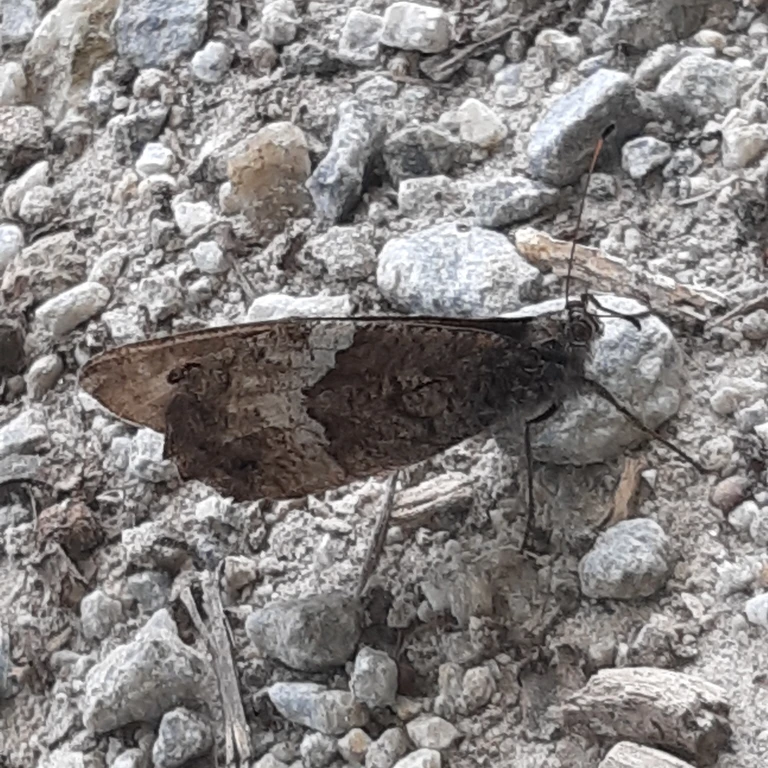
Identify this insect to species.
Hipparchia fagi
